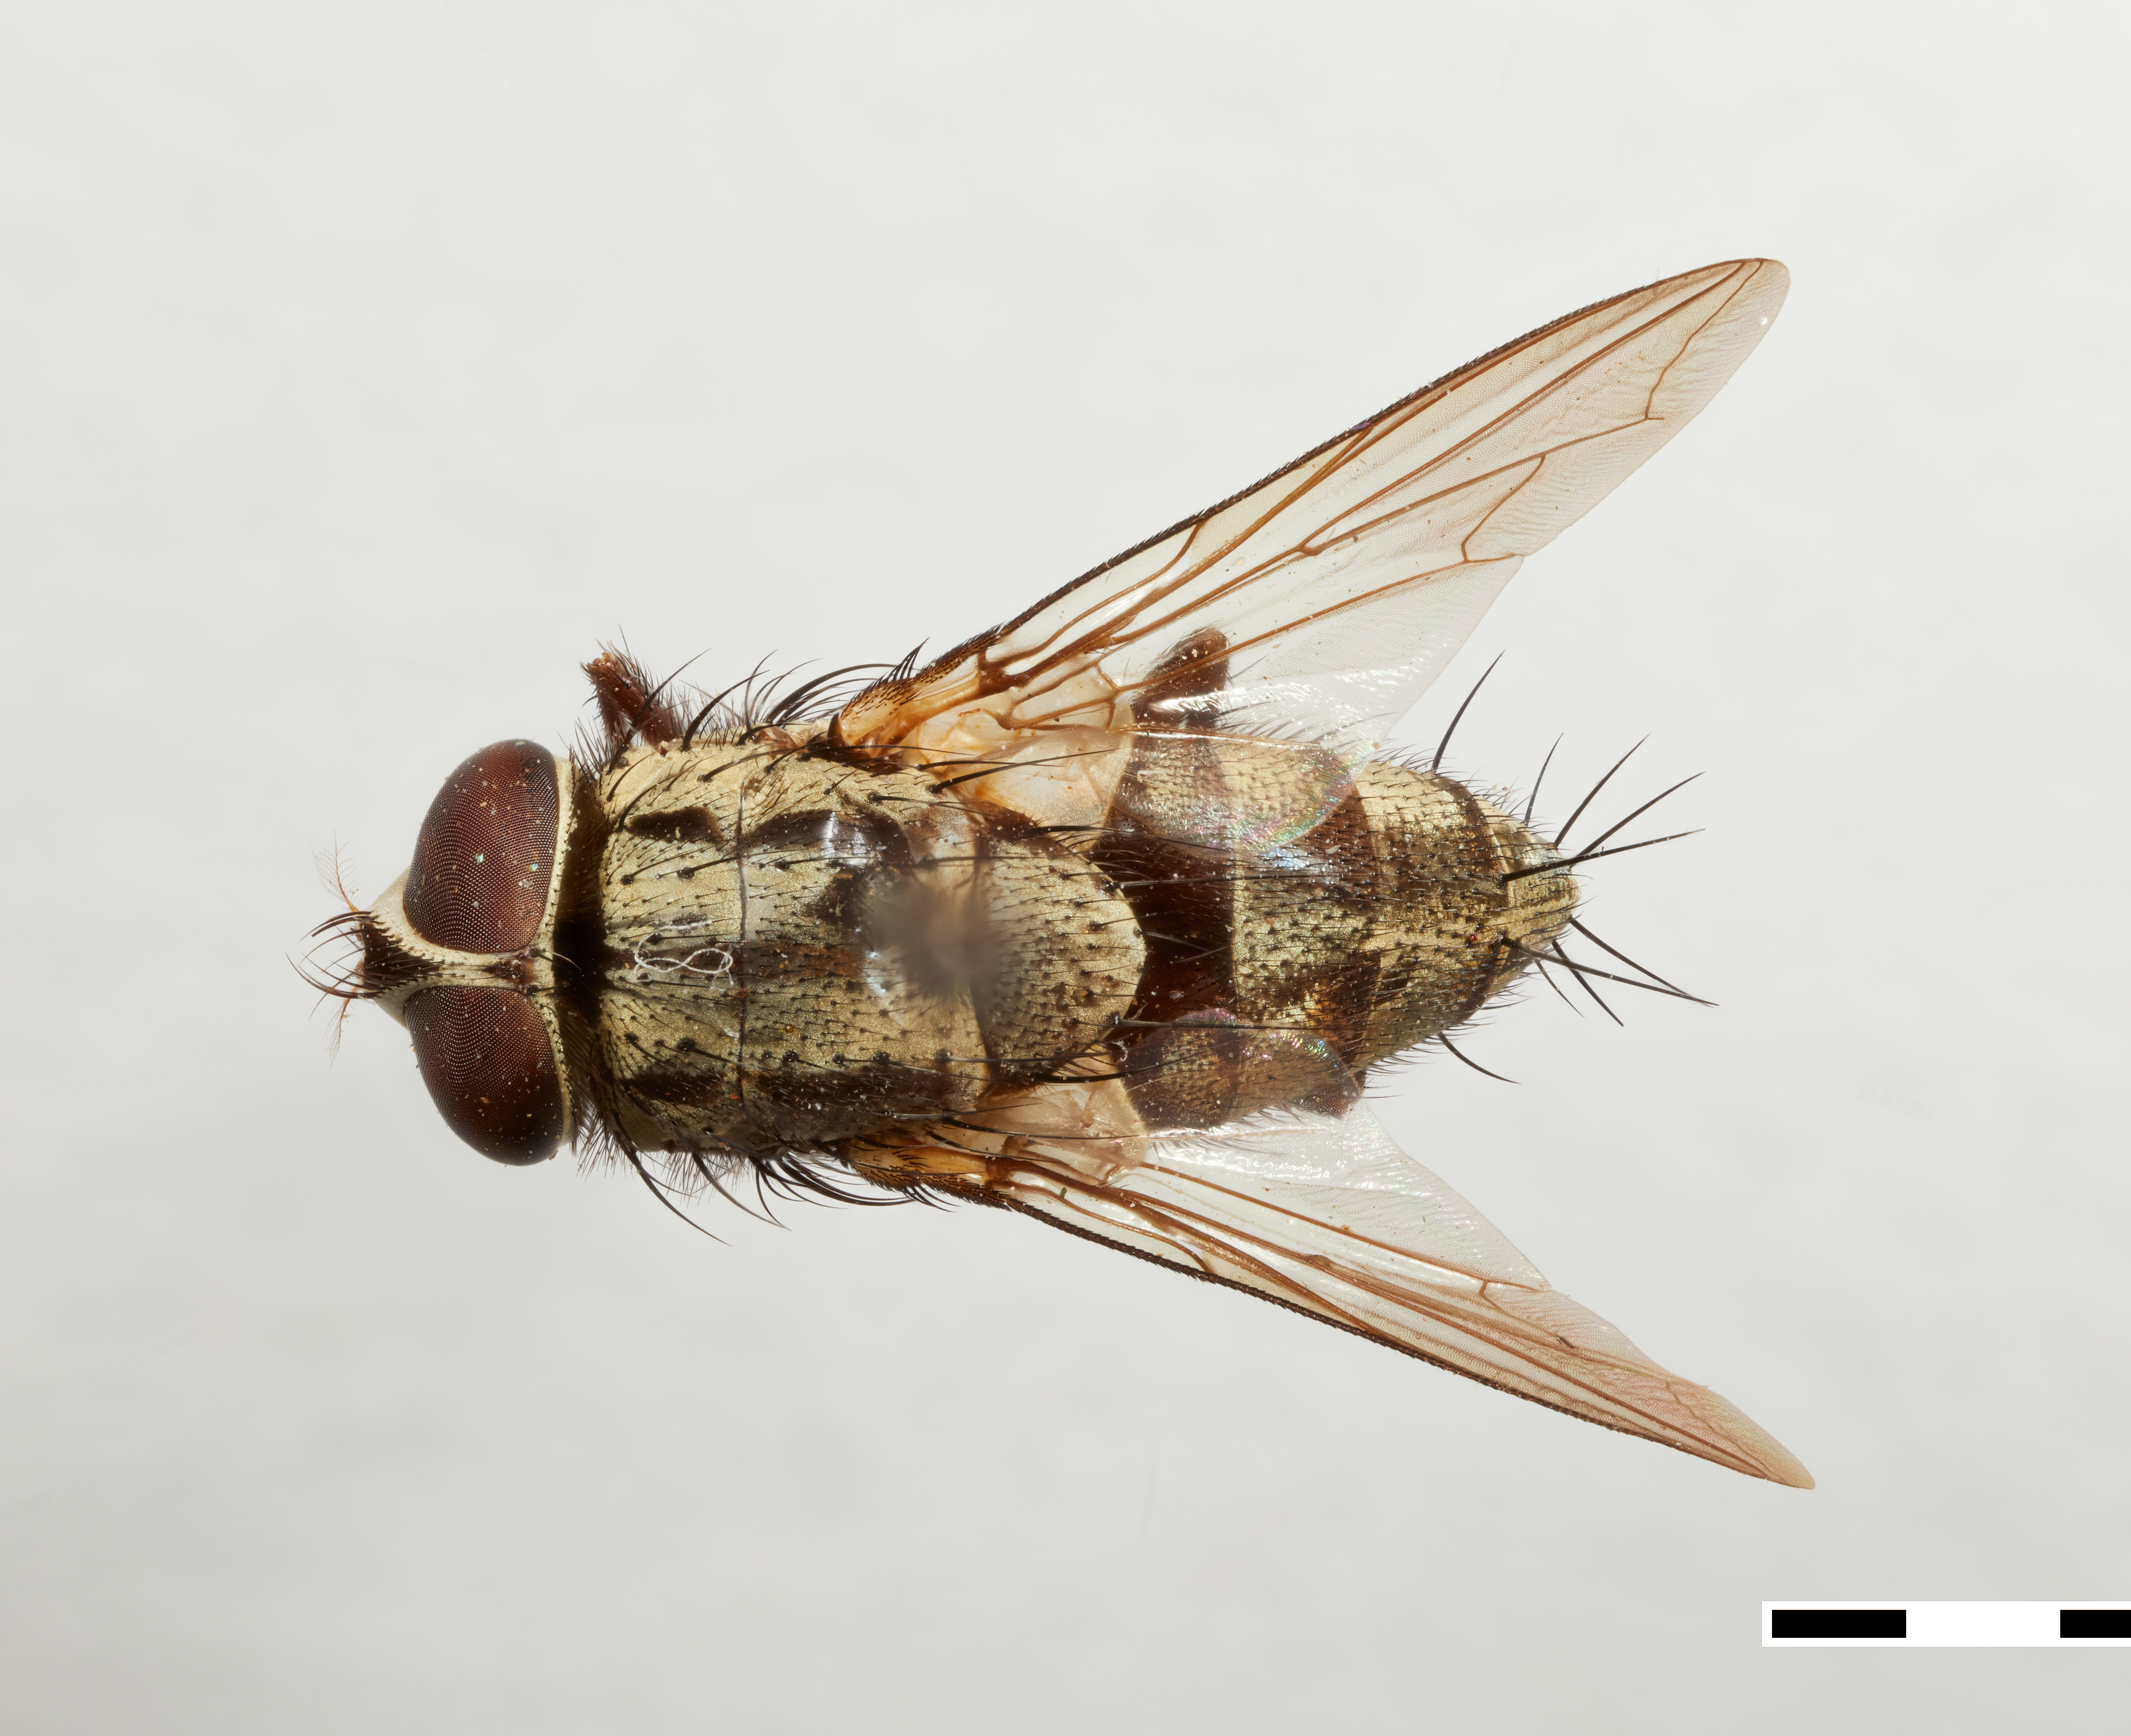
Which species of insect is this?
Sarcoprosena triangulifera
